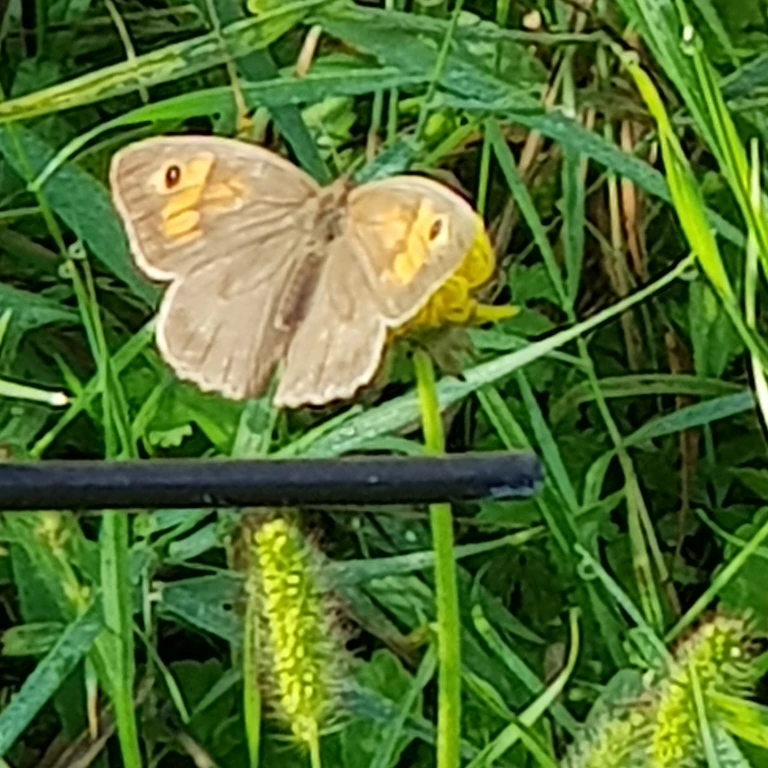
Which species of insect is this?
Maniola jurtina
